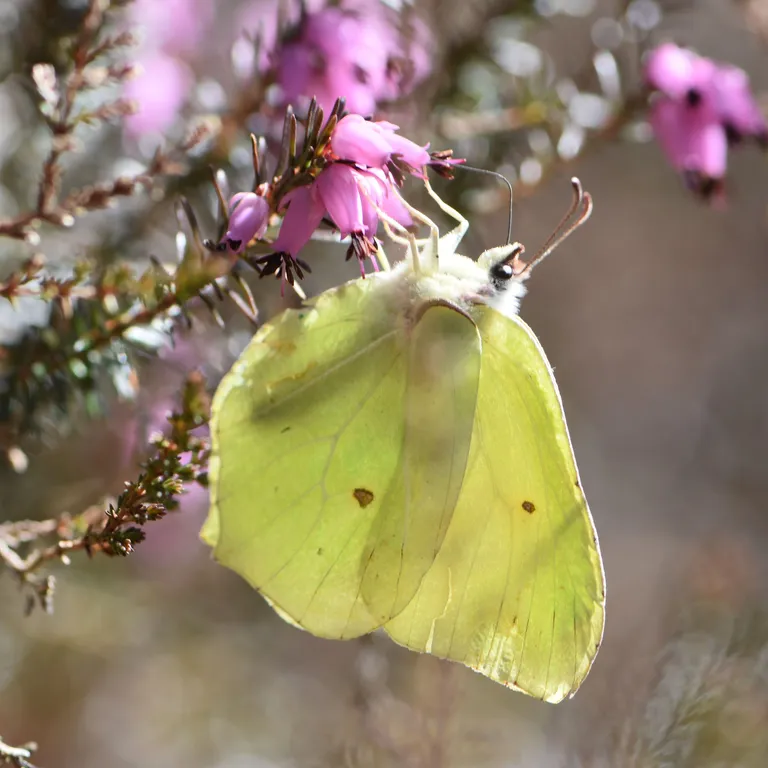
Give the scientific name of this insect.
Gonepteryx rhamni
